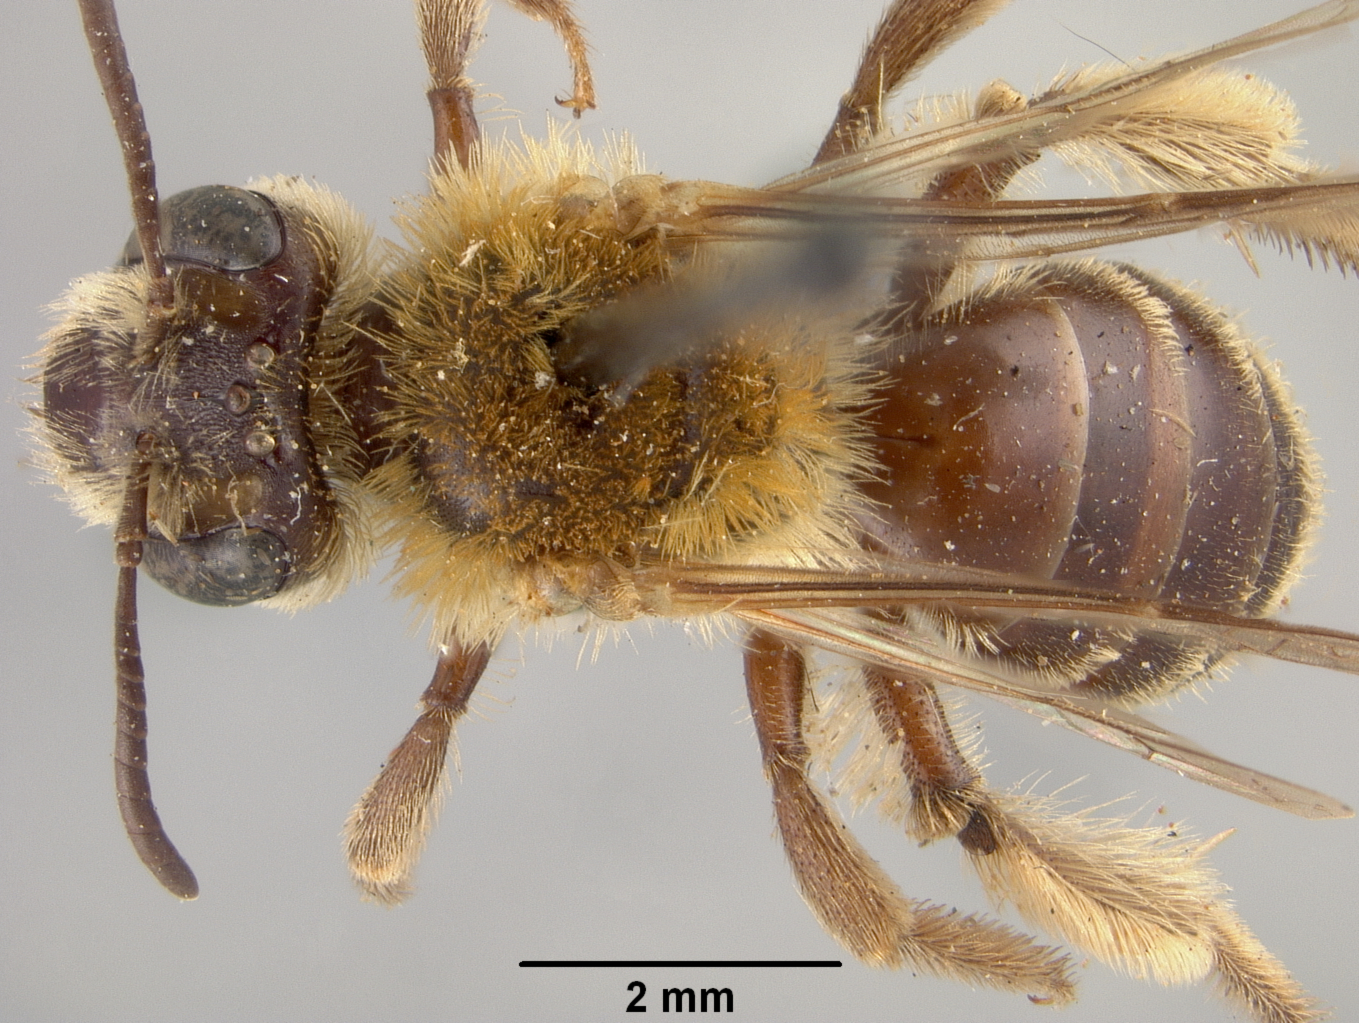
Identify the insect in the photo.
Andrena duplicata
